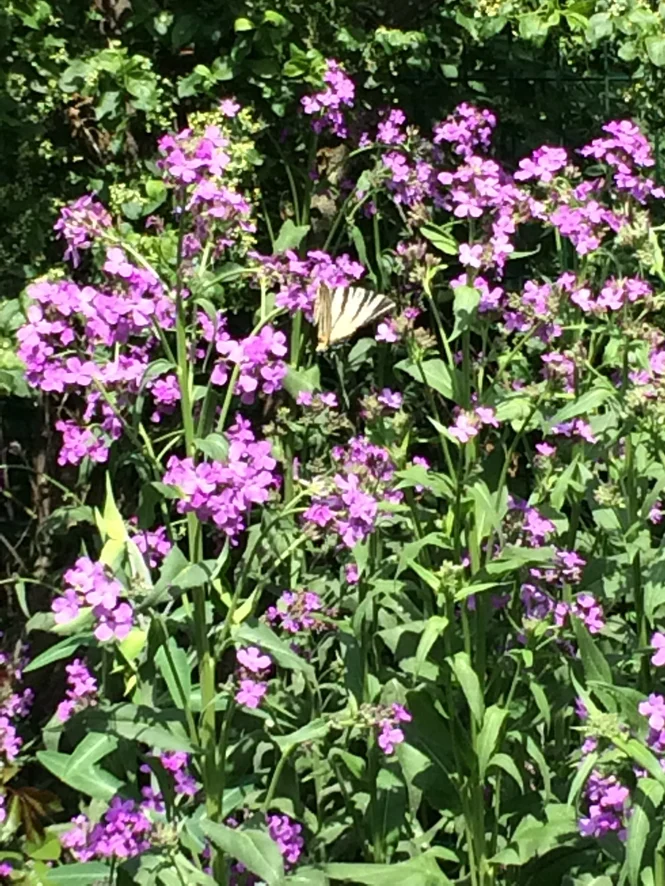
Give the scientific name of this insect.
Iphiclides podalirius
